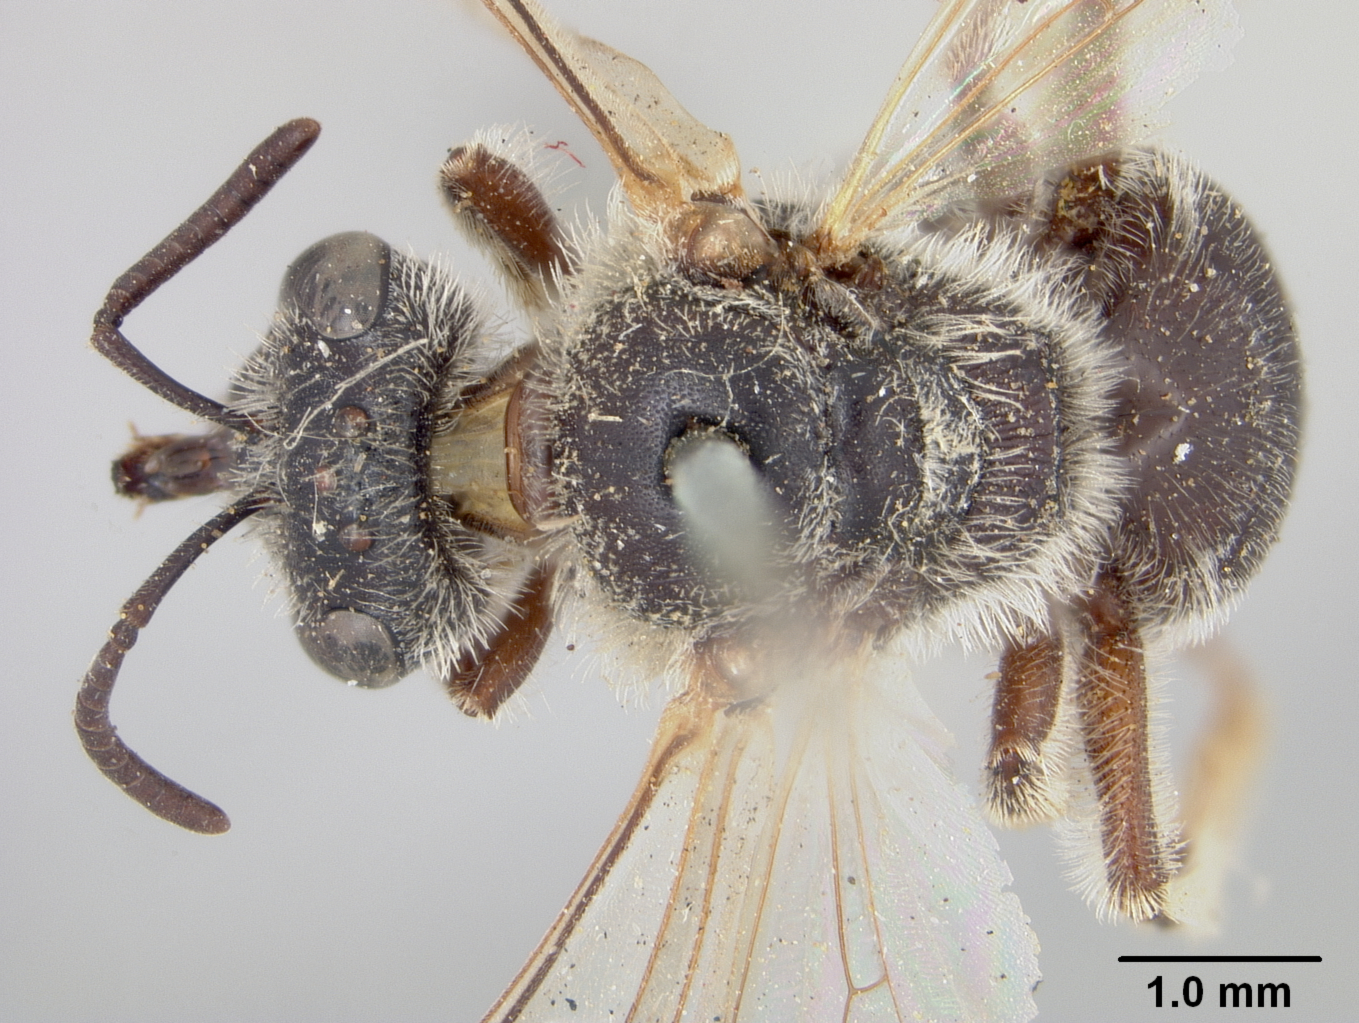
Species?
Lasioglossum sisymbrii (also Halictus sisymbrii)
